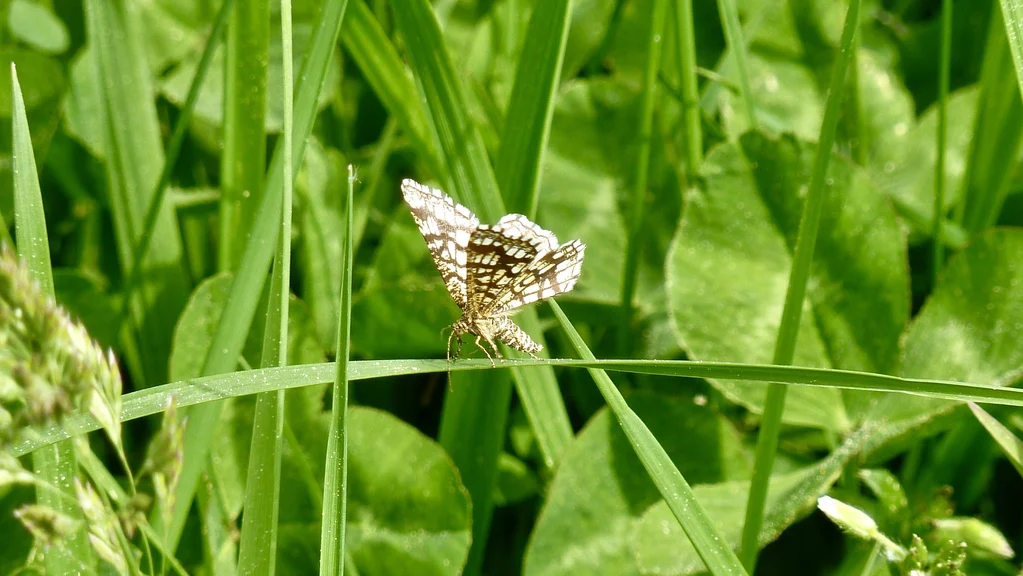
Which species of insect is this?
Chiasmia clathrata
